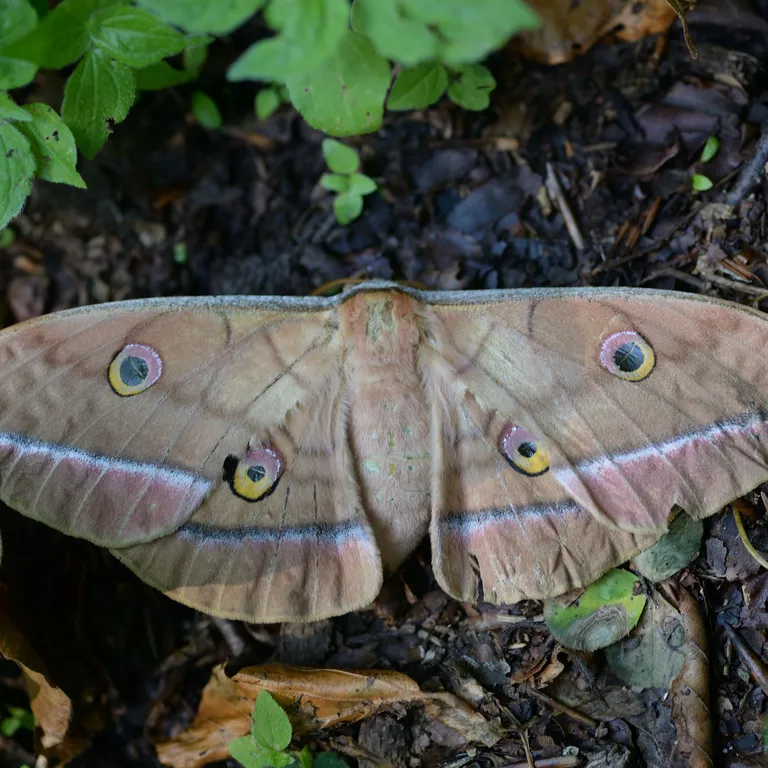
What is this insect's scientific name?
Antheraea yamamai
